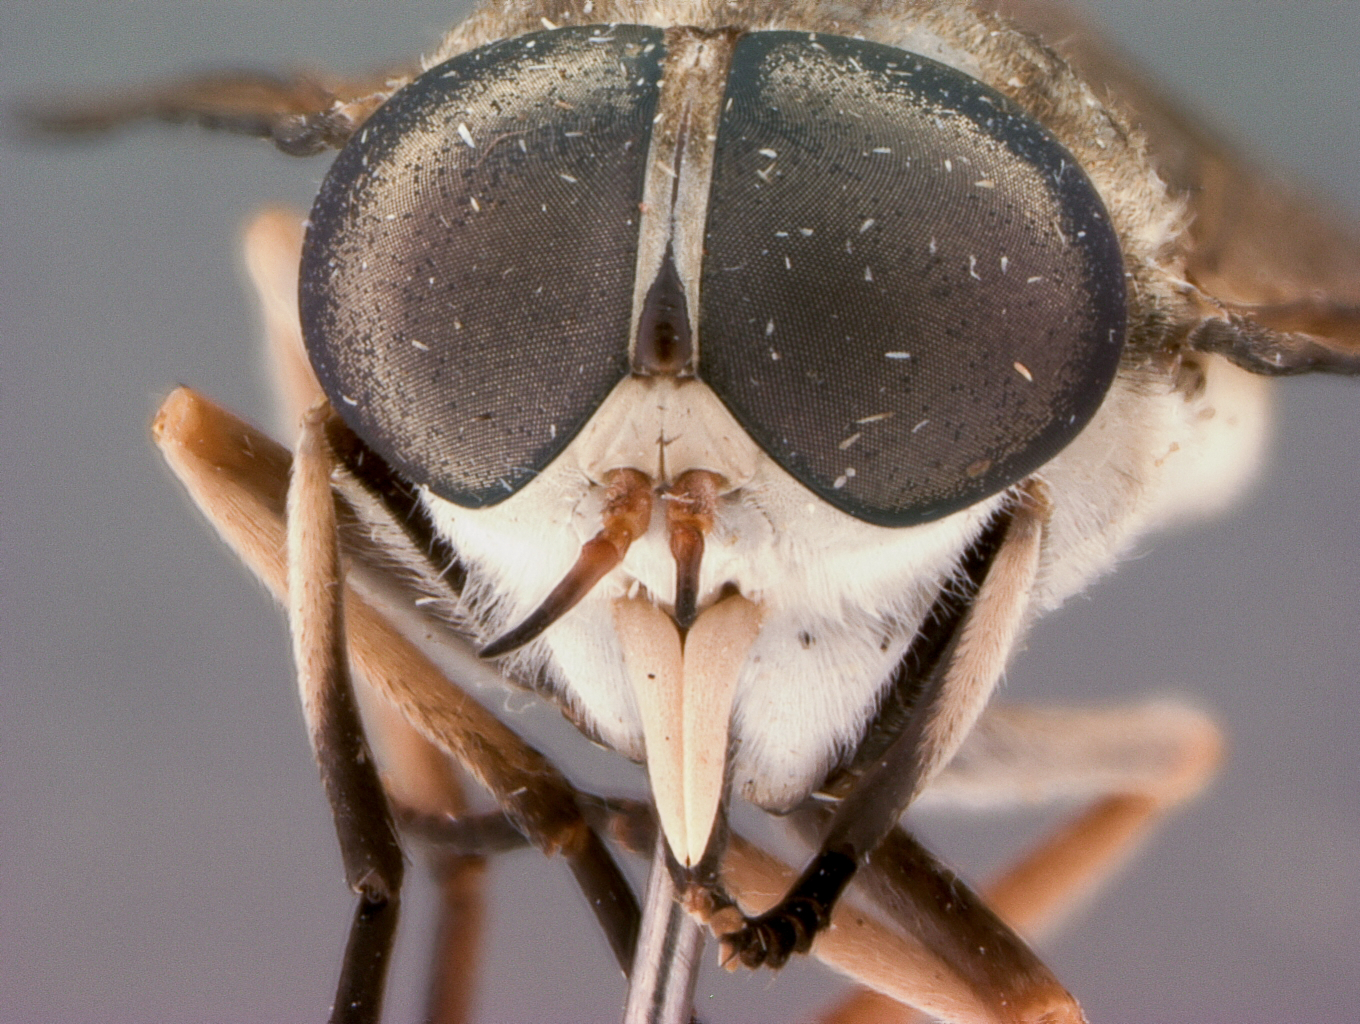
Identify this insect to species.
Tabanus krombeini
